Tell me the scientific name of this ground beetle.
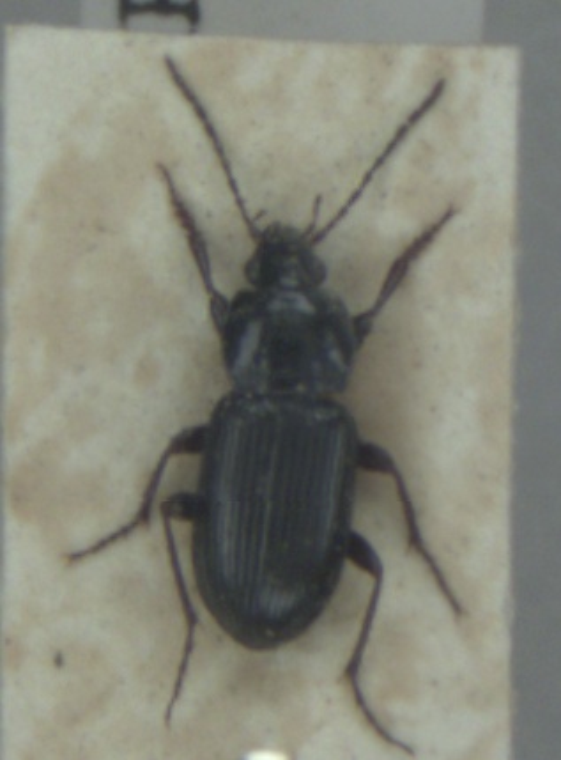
Pterostichus vernalis
